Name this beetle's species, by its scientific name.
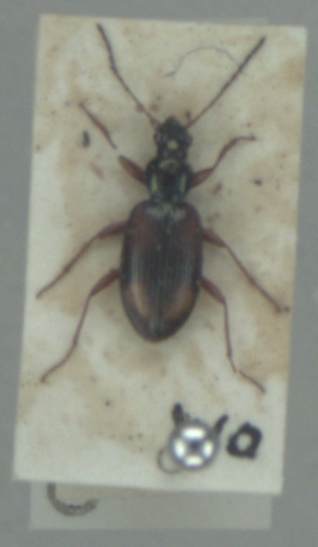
Bembidion fluviatile
